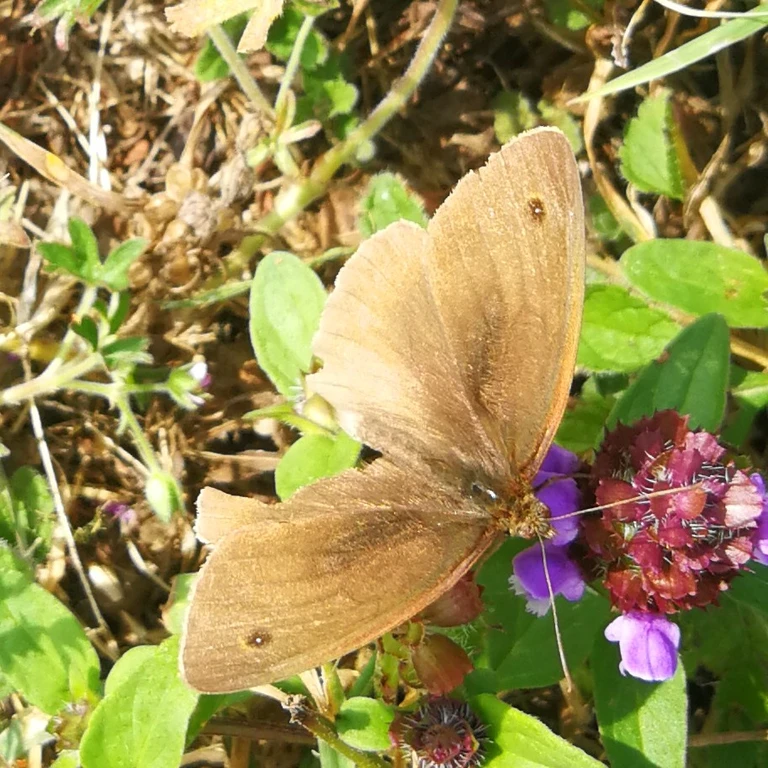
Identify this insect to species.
Maniola jurtina
